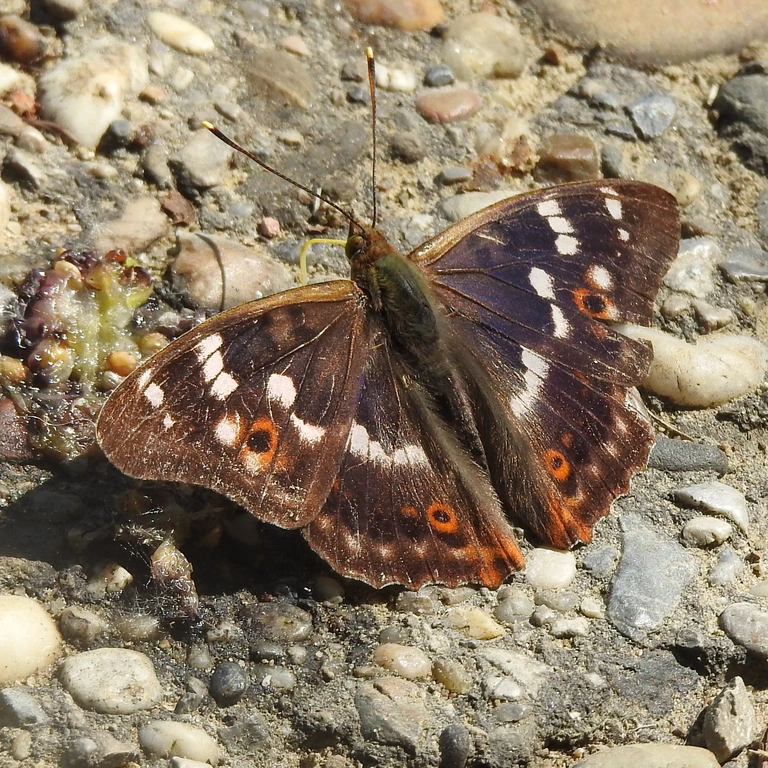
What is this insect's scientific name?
Apatura ilia
